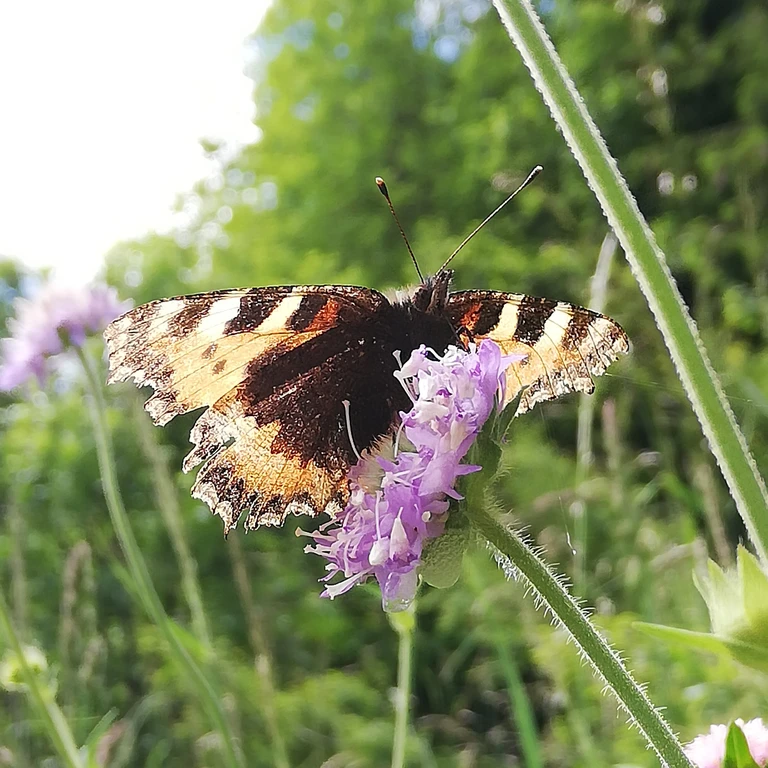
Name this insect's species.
Aglais urticae
